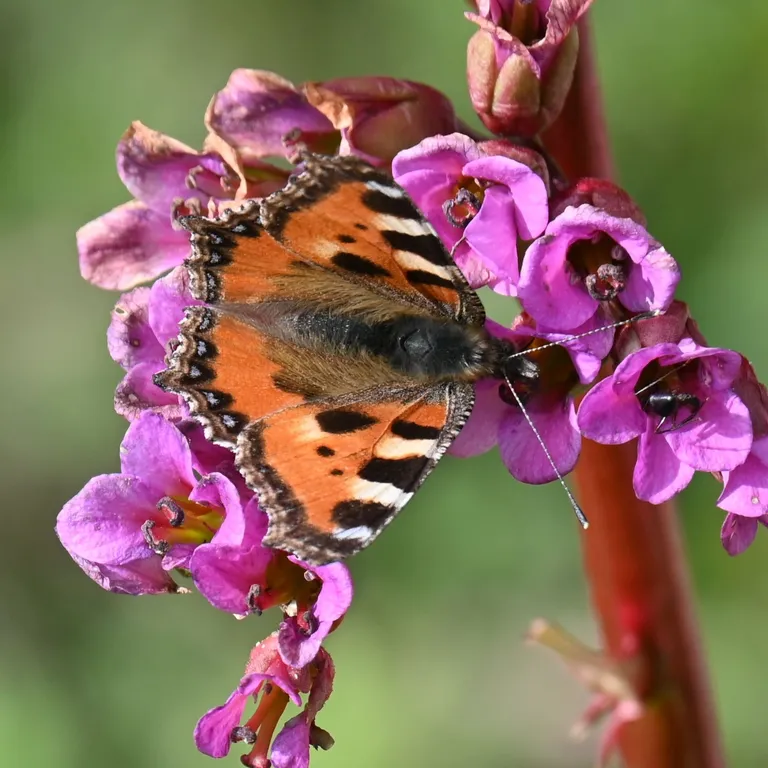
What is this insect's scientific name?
Aglais urticae
